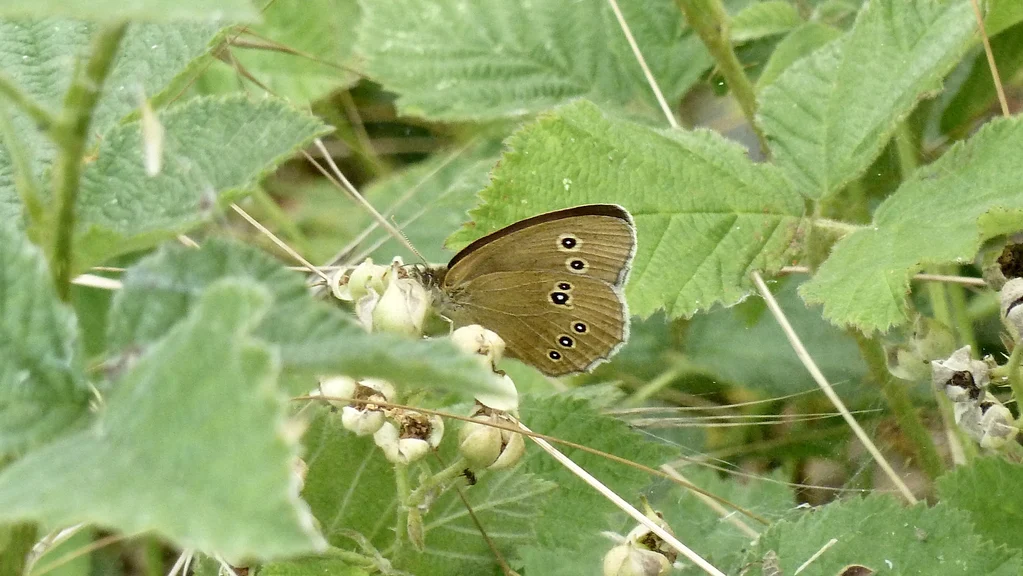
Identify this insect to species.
Aphantopus hyperantus
